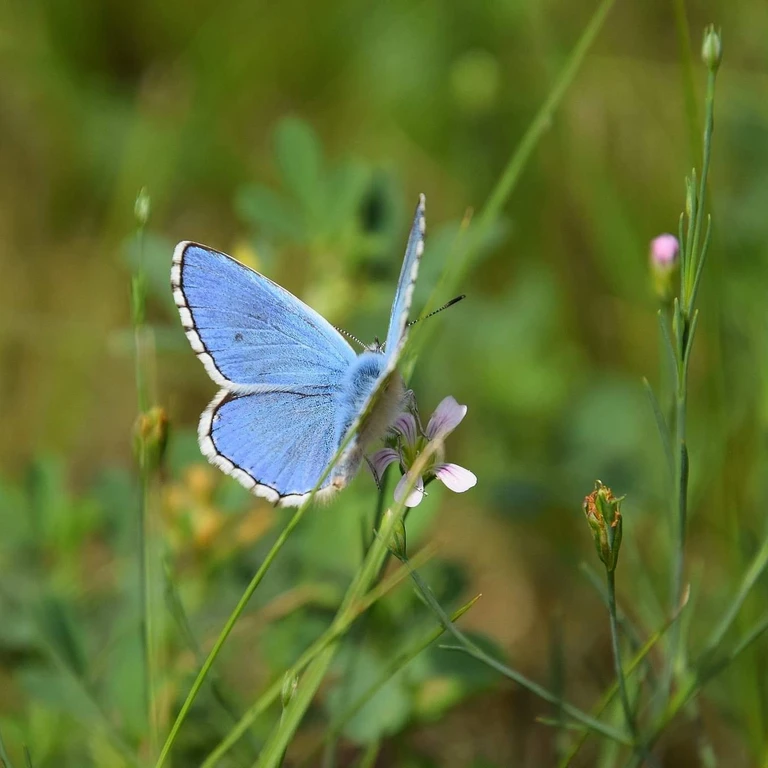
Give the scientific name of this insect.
Lysandra bellargus
